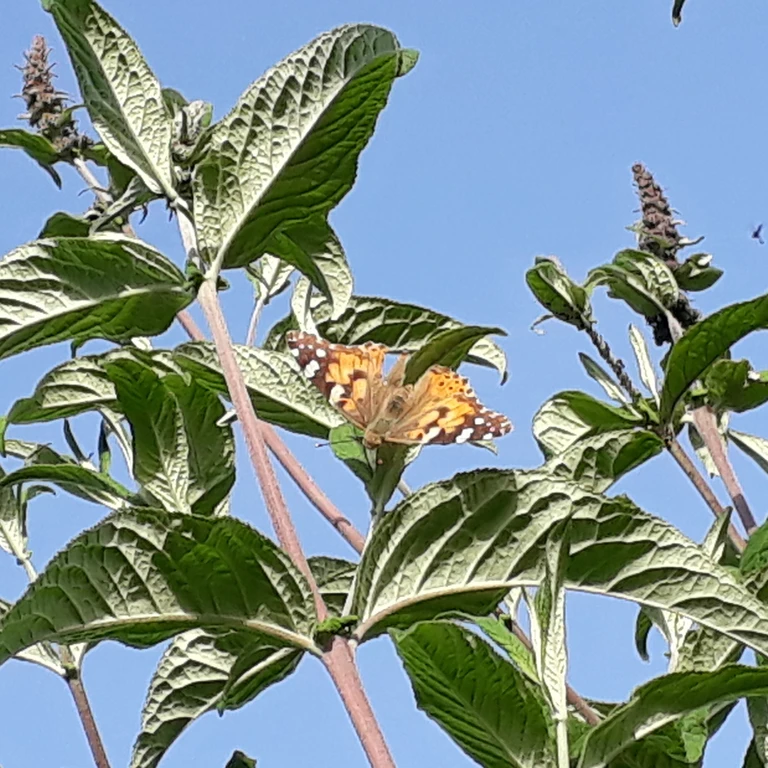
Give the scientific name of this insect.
Vanessa cardui
